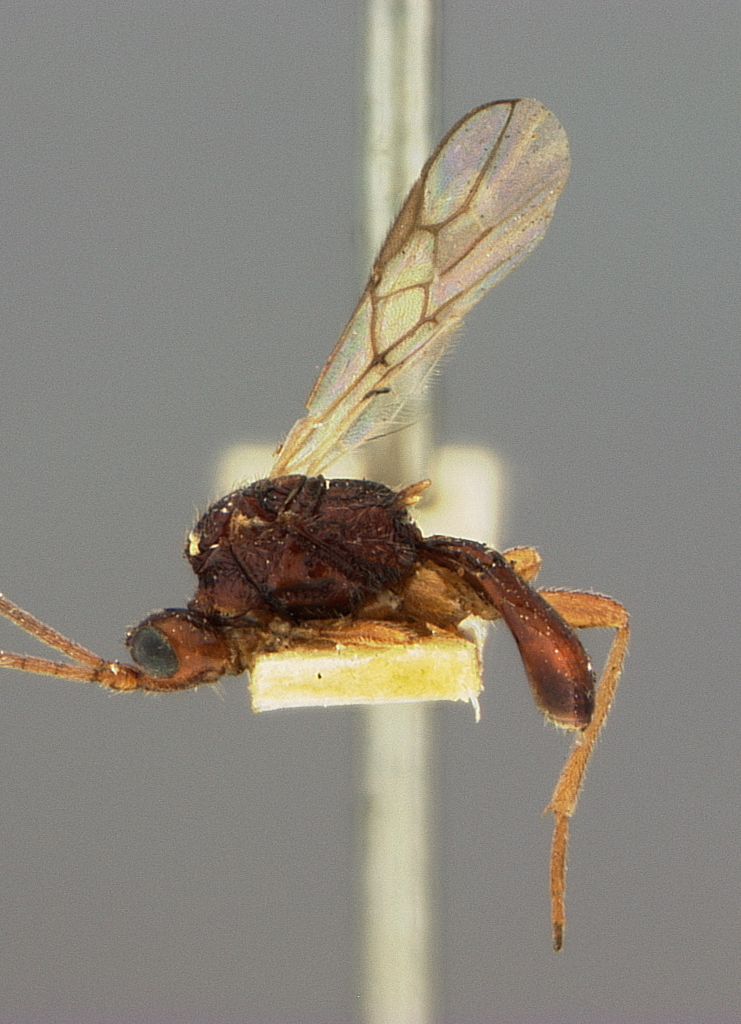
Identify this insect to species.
Arrhaphis americana
